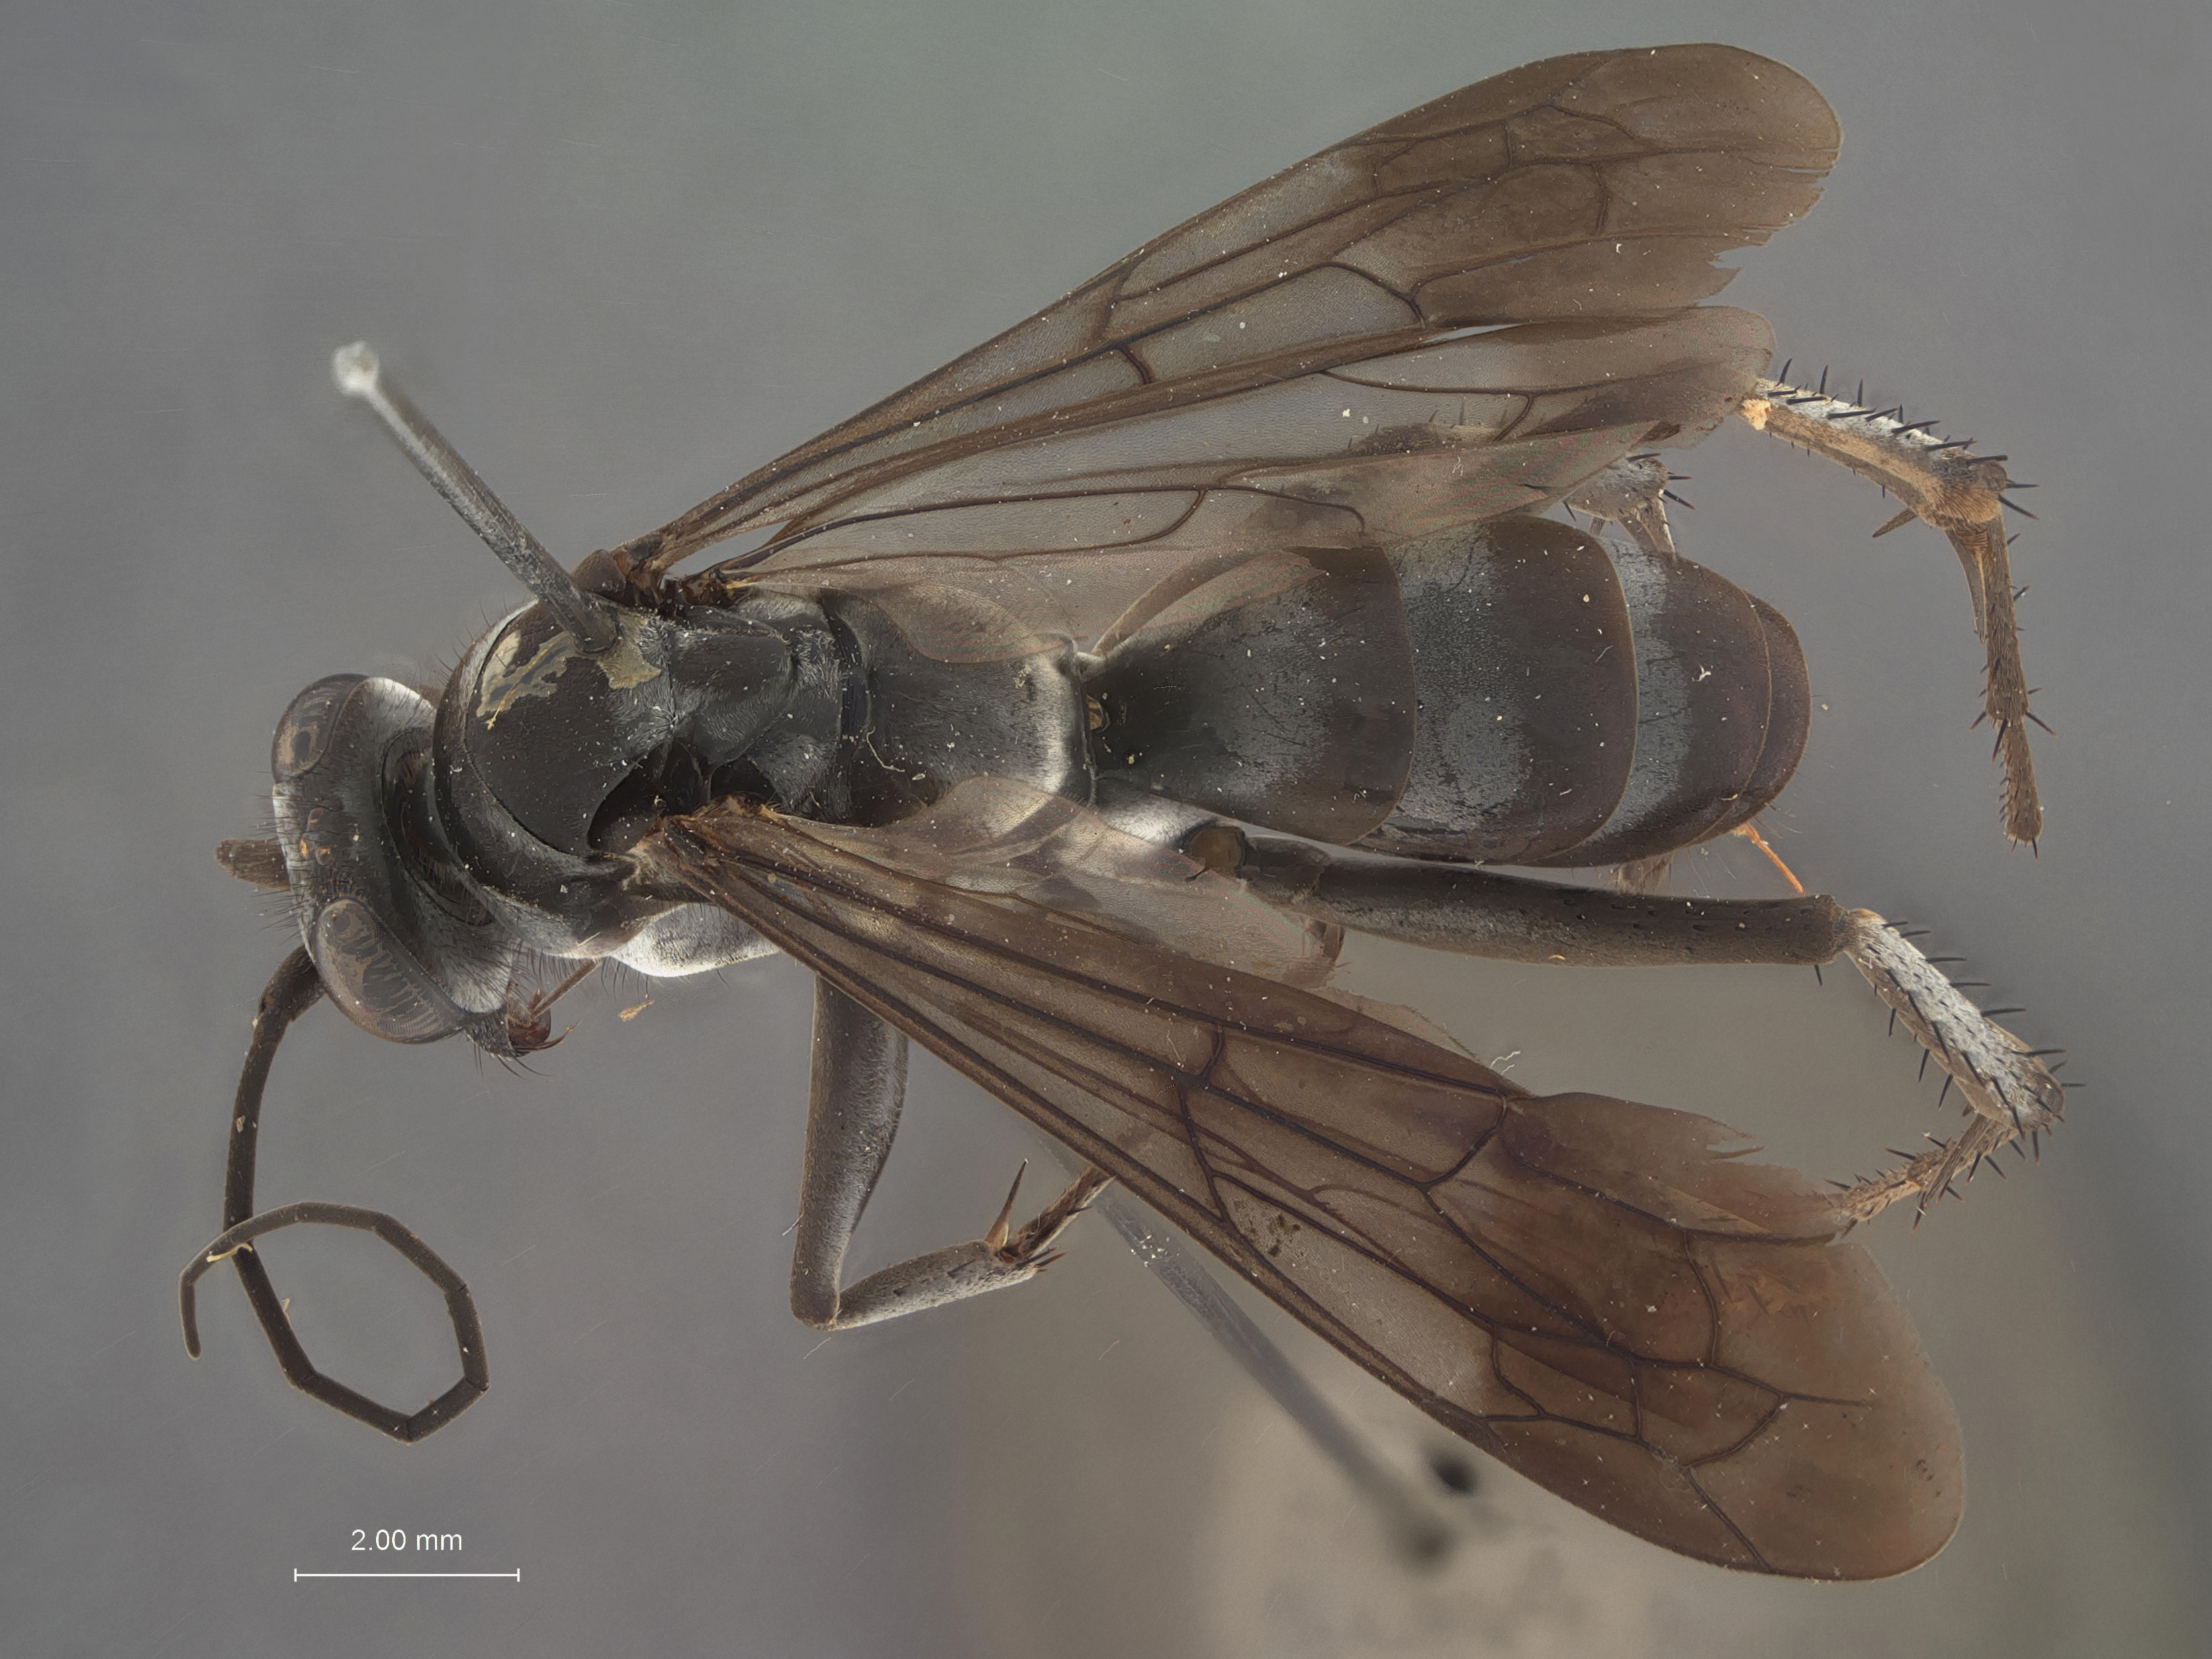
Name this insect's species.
Anoplius longicornis
